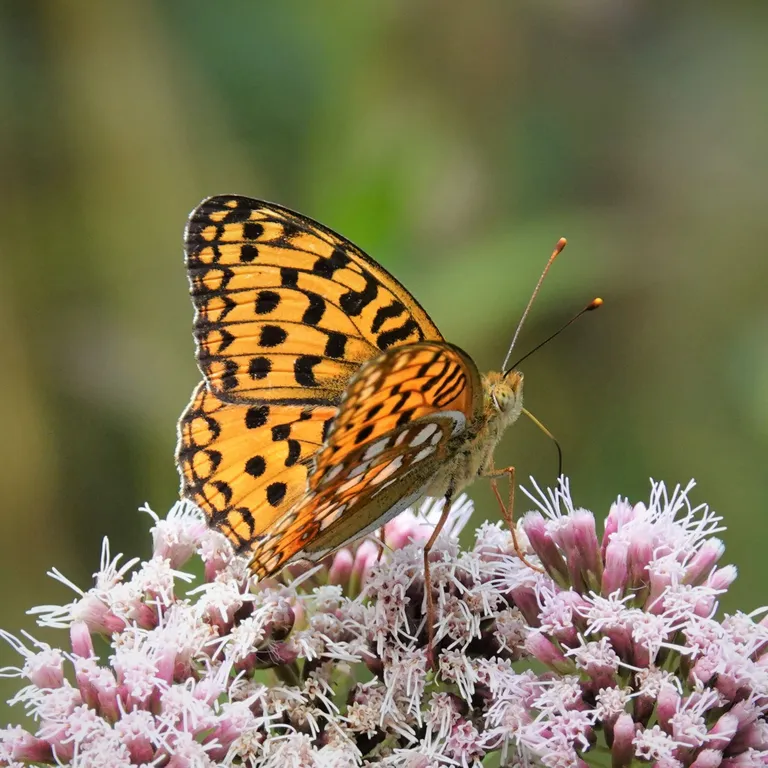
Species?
Fabriciana adippe
